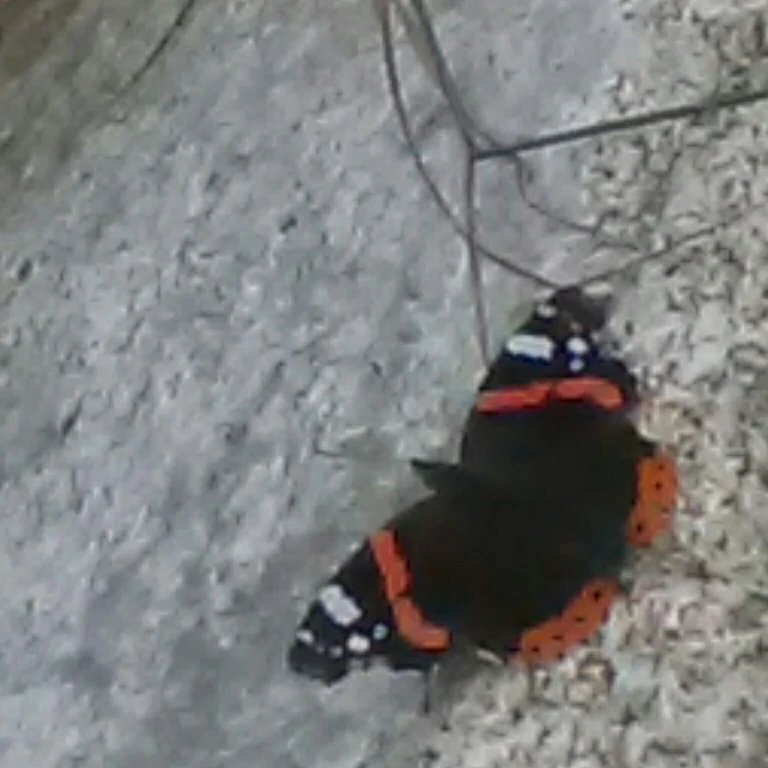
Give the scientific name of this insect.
Vanessa atalanta
